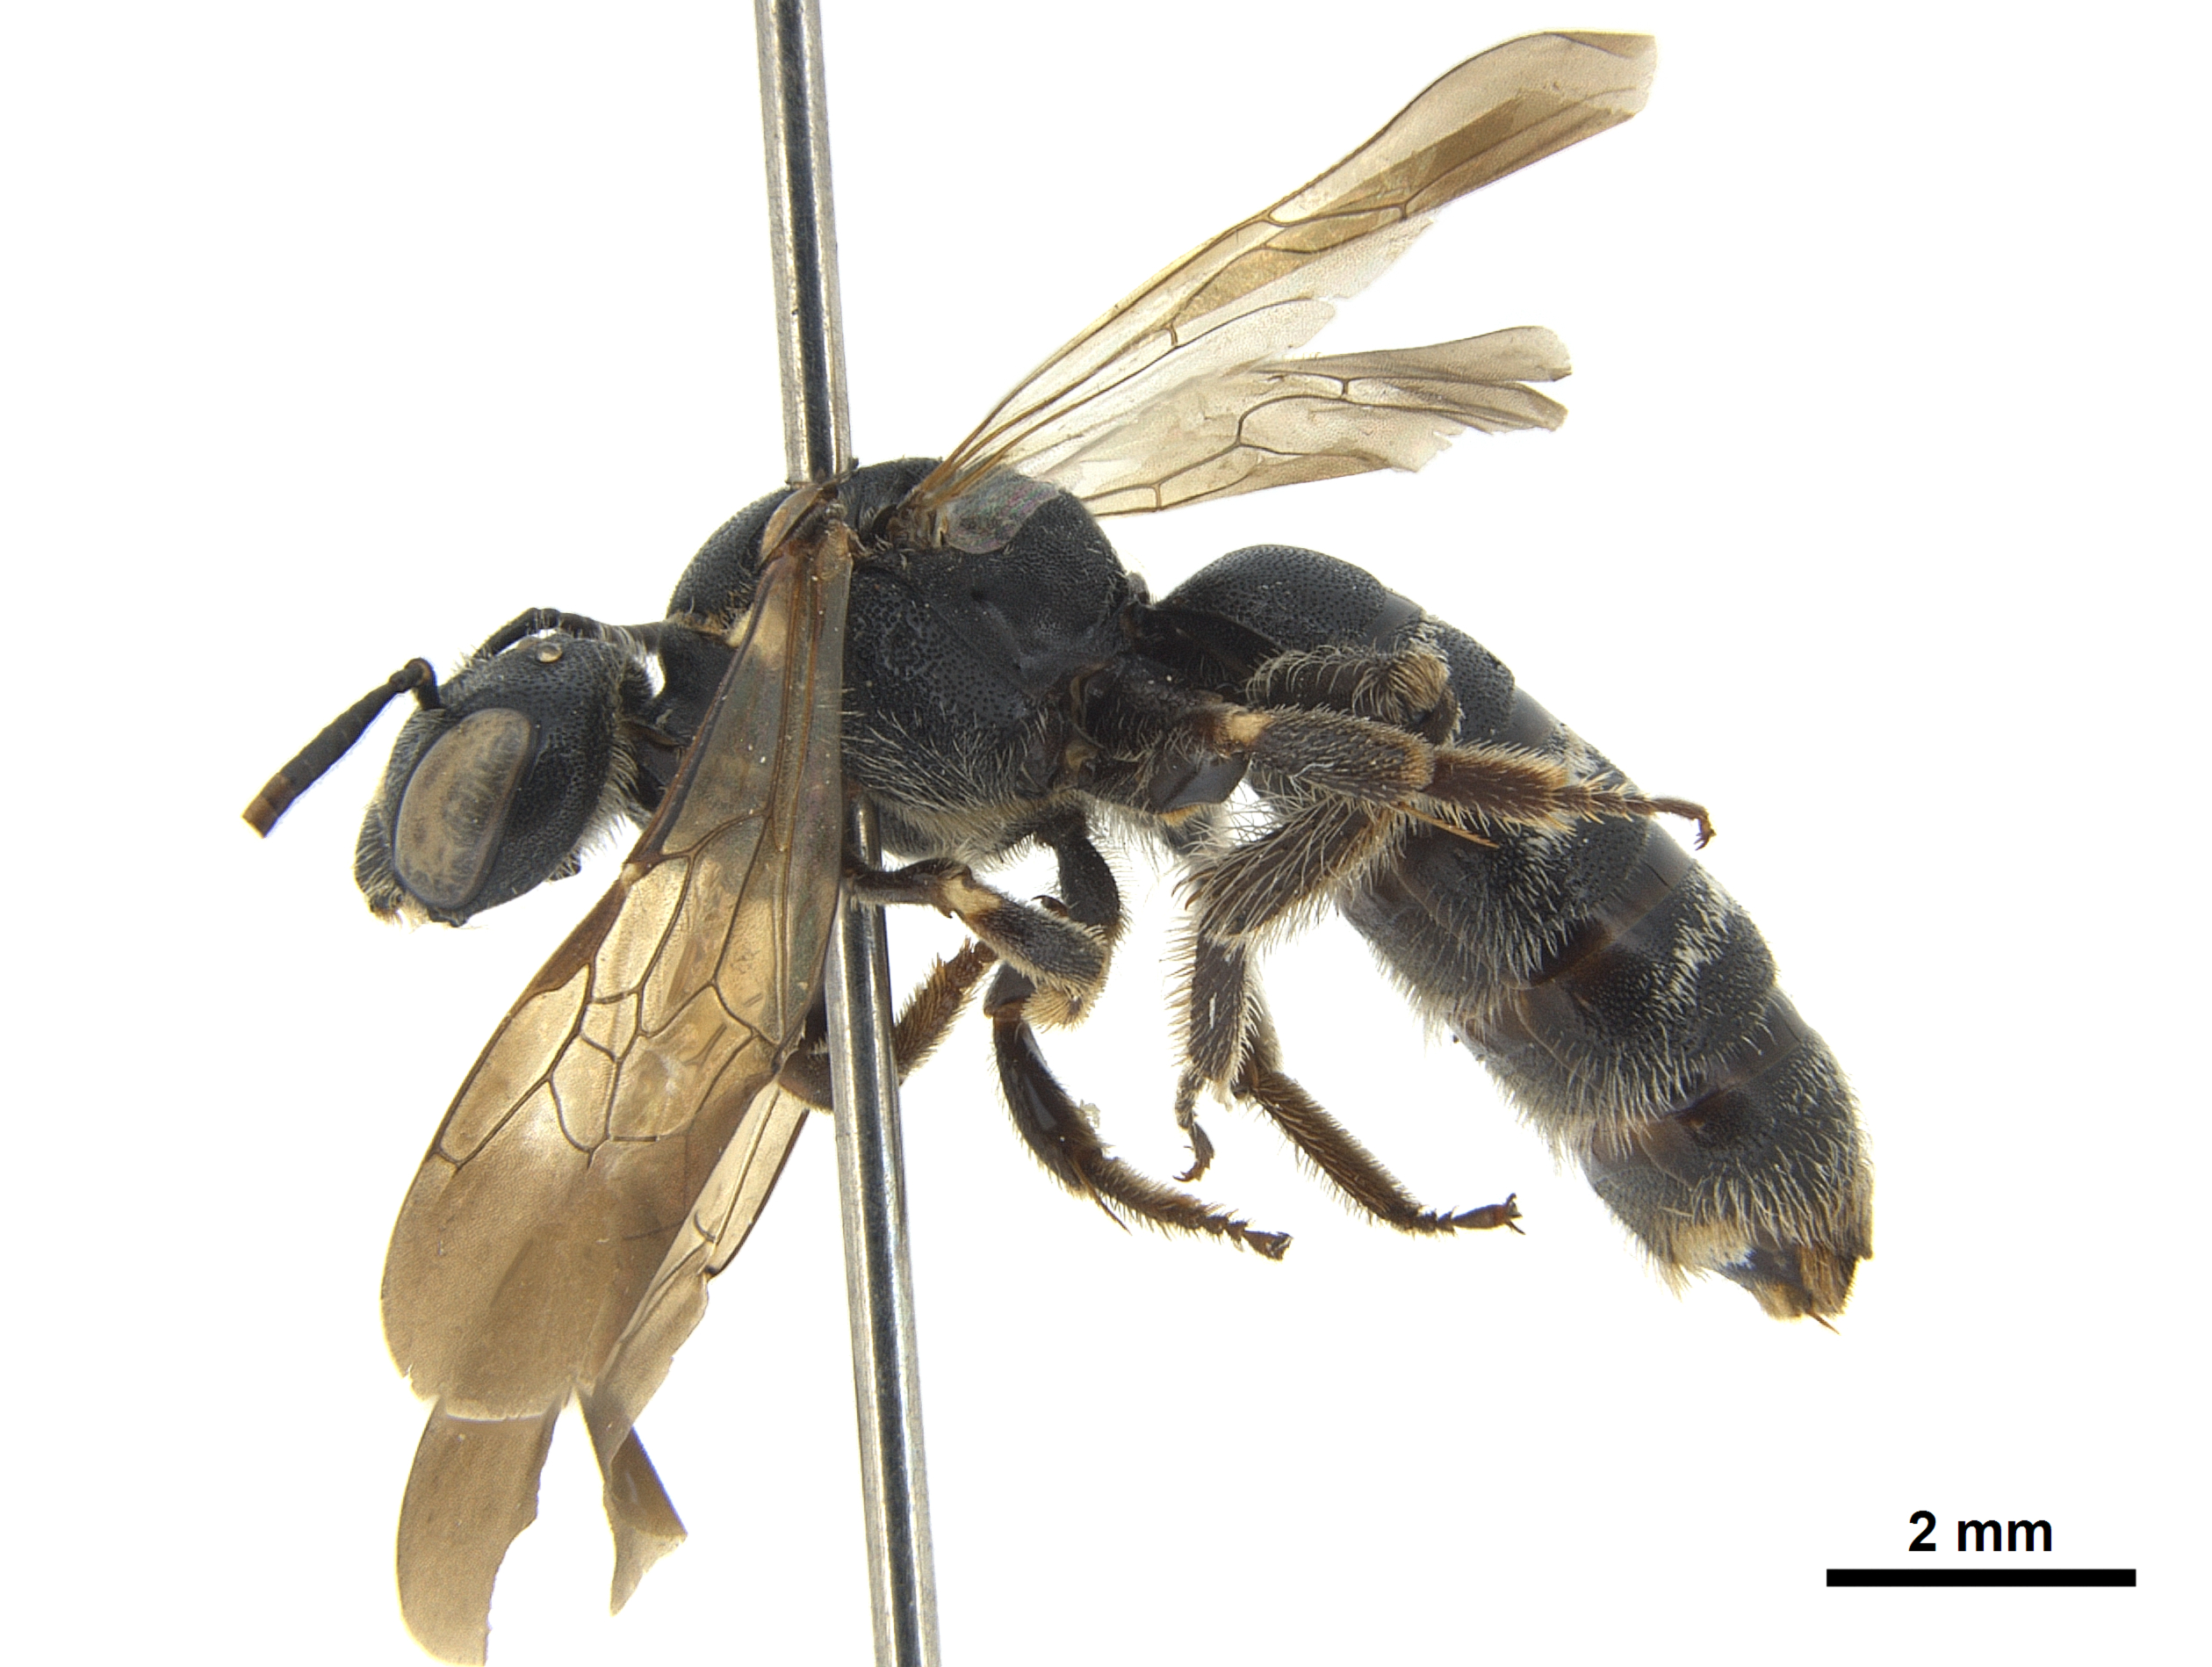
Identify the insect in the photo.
Protandrena bancrofti
